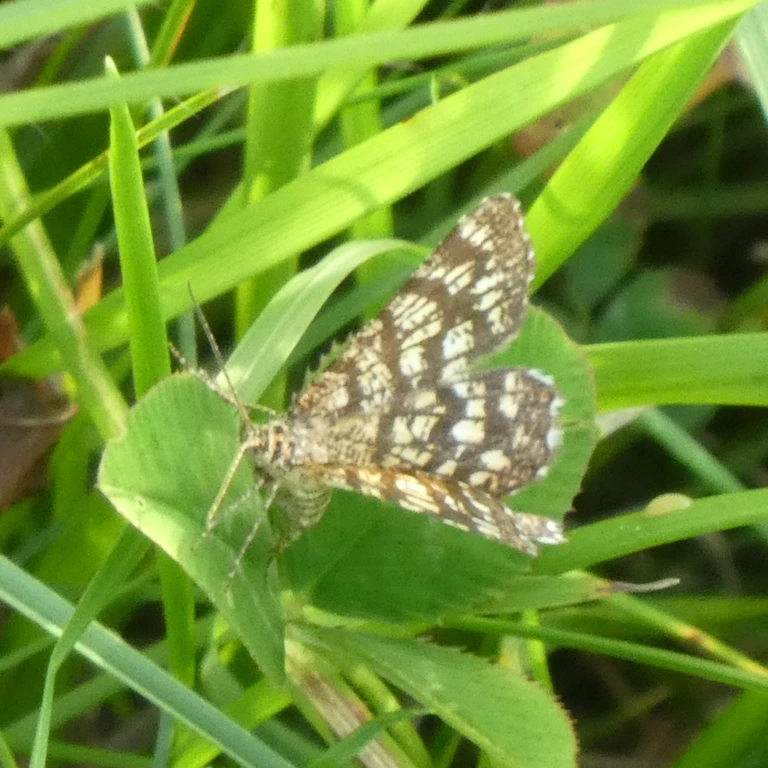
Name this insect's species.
Chiasmia clathrata
